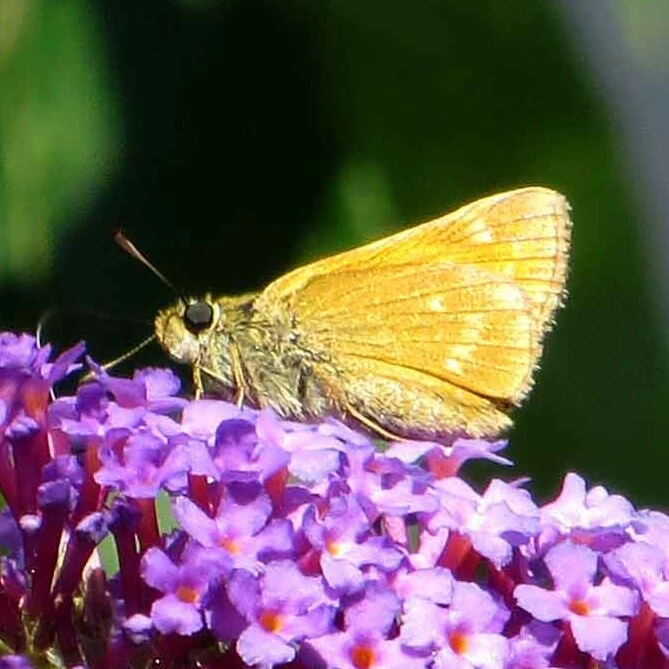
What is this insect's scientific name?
Ochlodes sylvanus (also Ochlodes venata)
